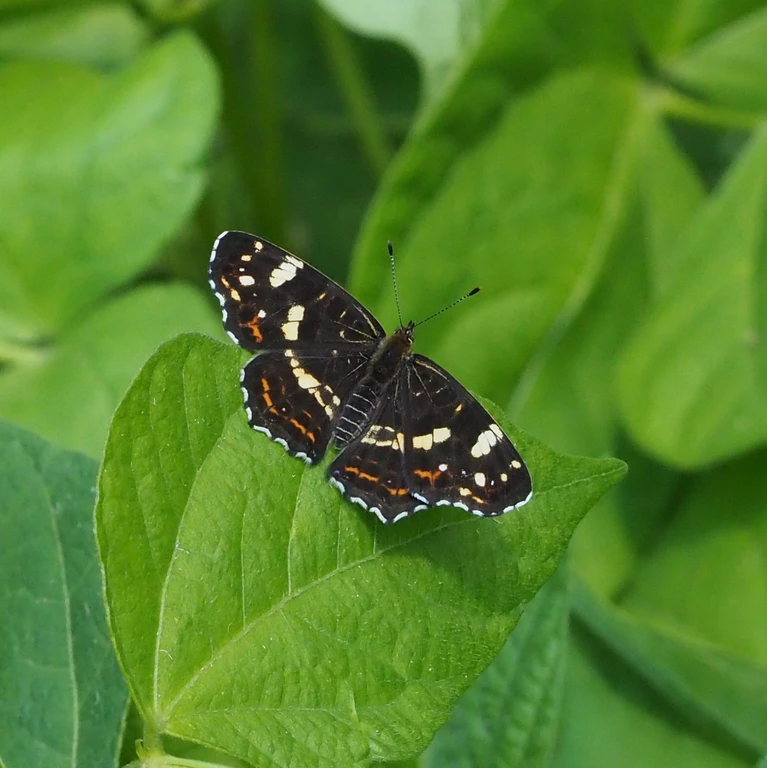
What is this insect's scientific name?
Araschnia levana
